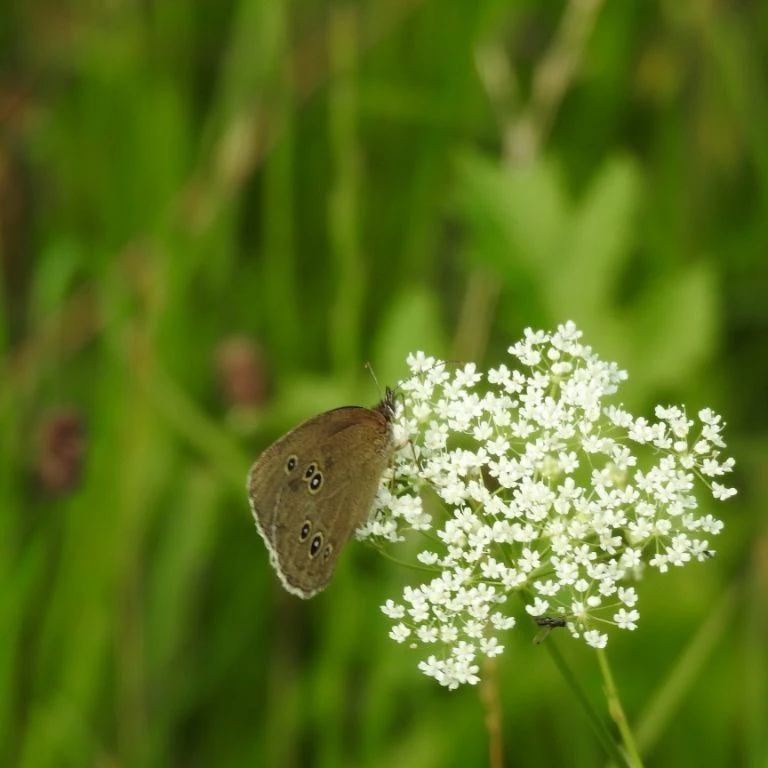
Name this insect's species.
Aphantopus hyperantus
